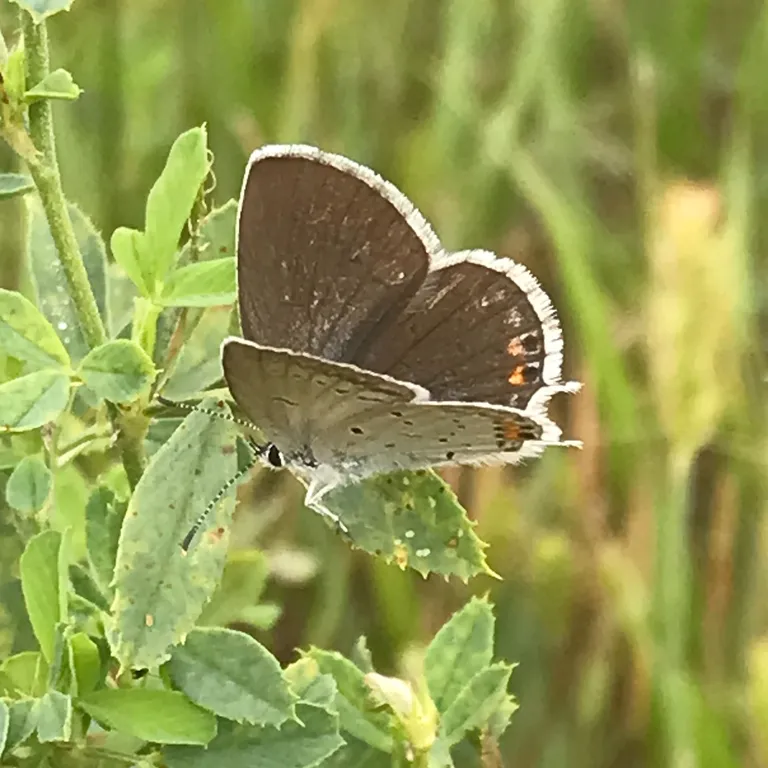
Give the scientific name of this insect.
Cupido argiades (also Elkalyce argiades)
